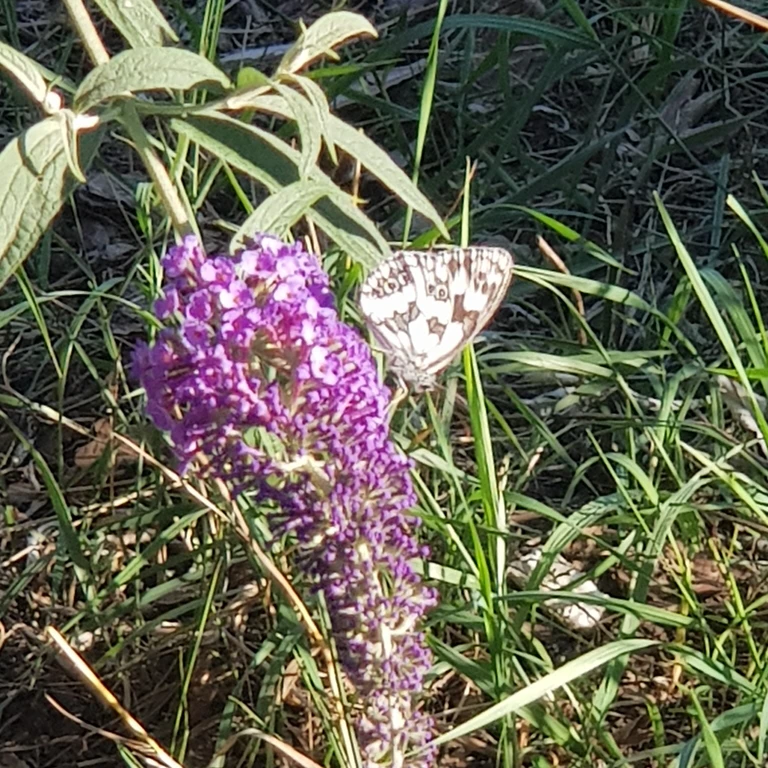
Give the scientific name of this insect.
Melanargia galathea
